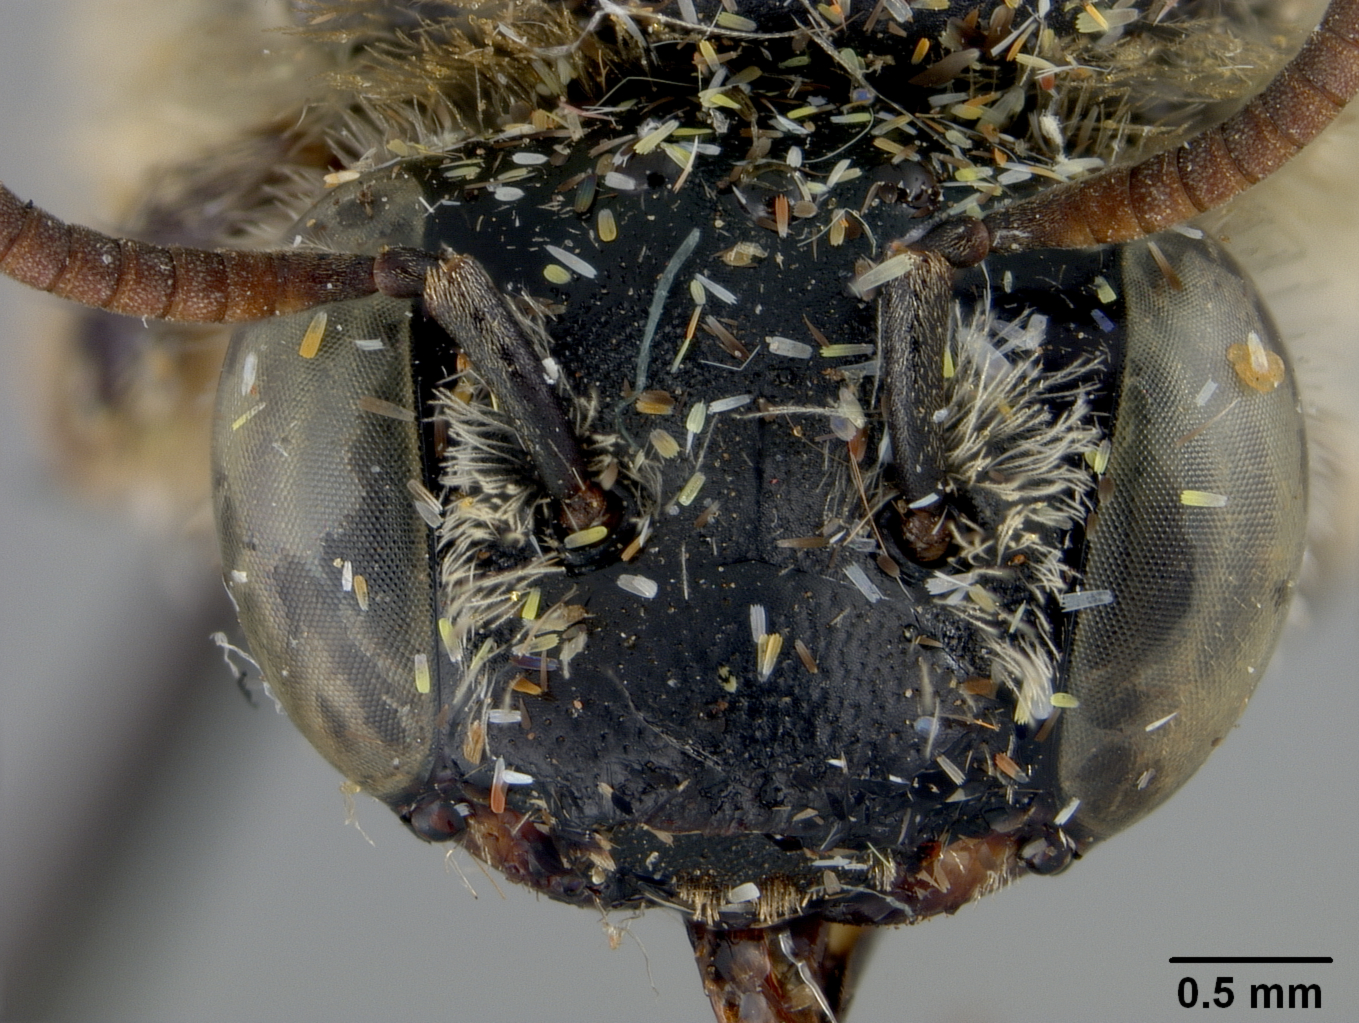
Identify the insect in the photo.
Melissodes tenuicincta
